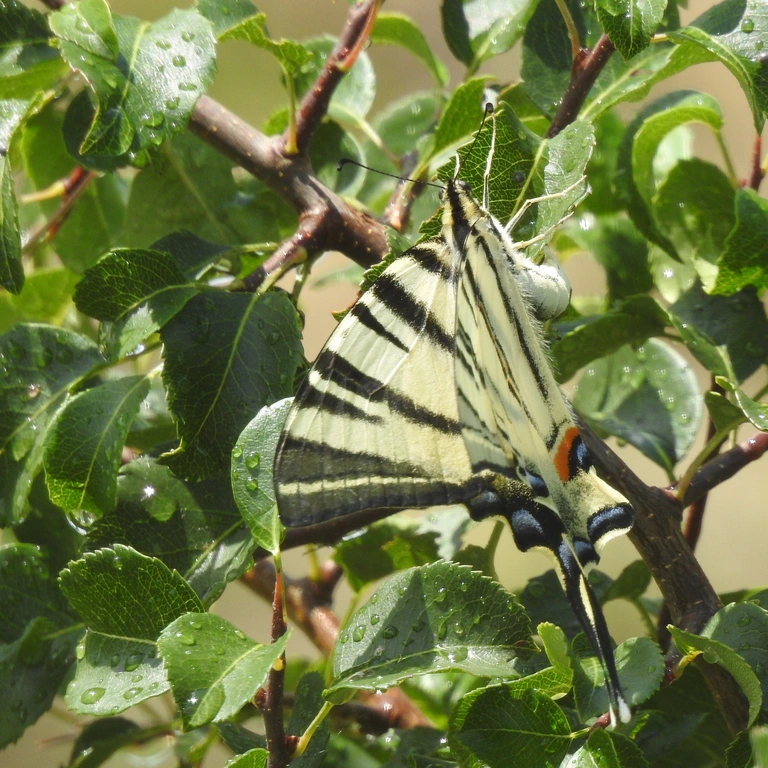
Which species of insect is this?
Iphiclides podalirius
